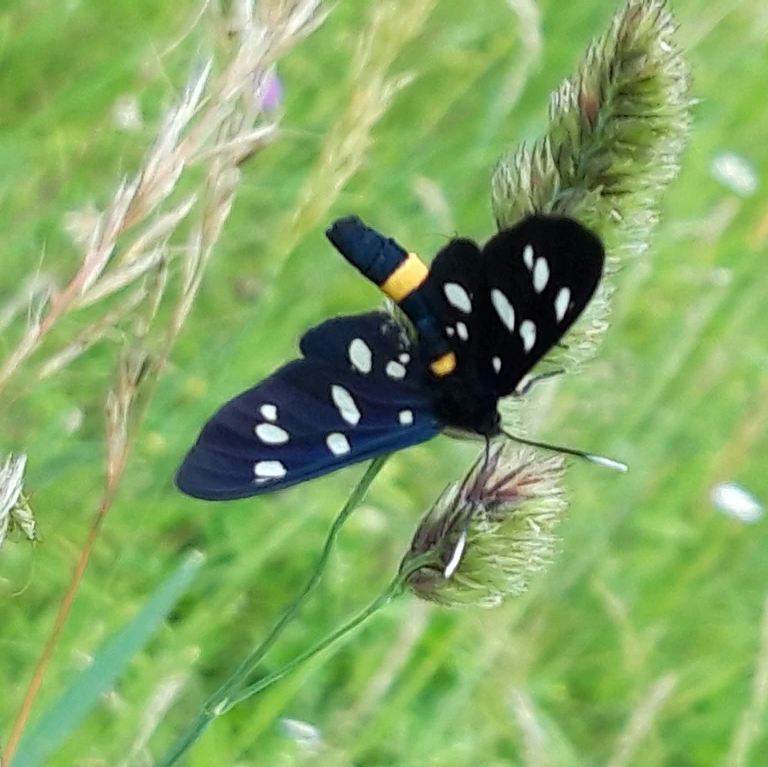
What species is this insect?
Amata phegea
